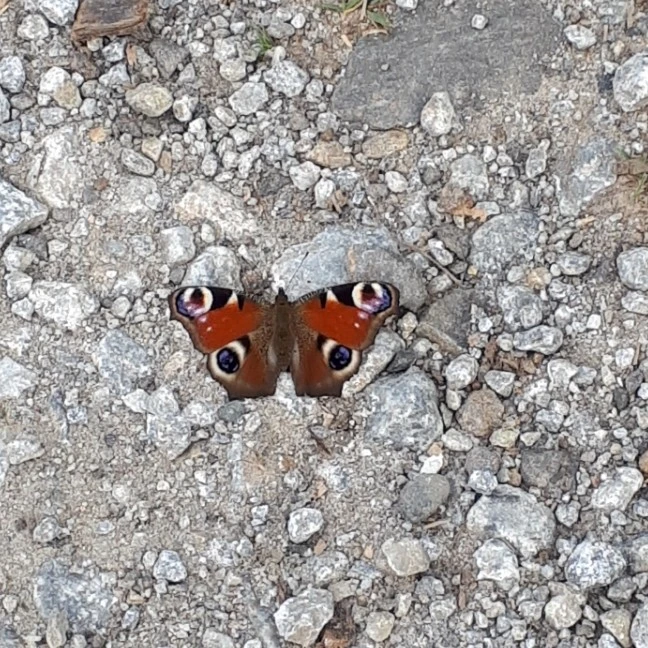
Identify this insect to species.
Aglais io
